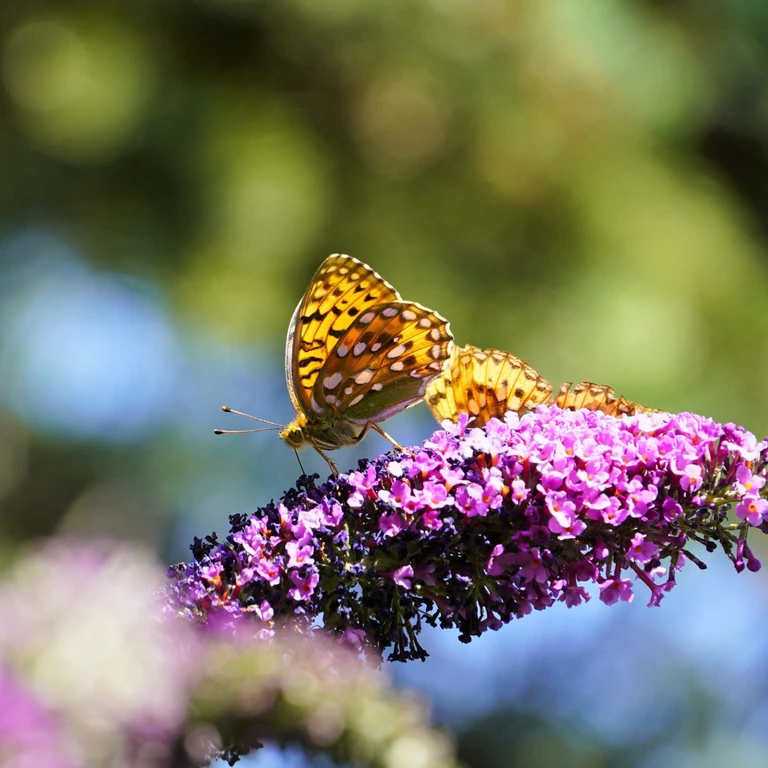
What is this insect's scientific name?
Speyeria aglaja
